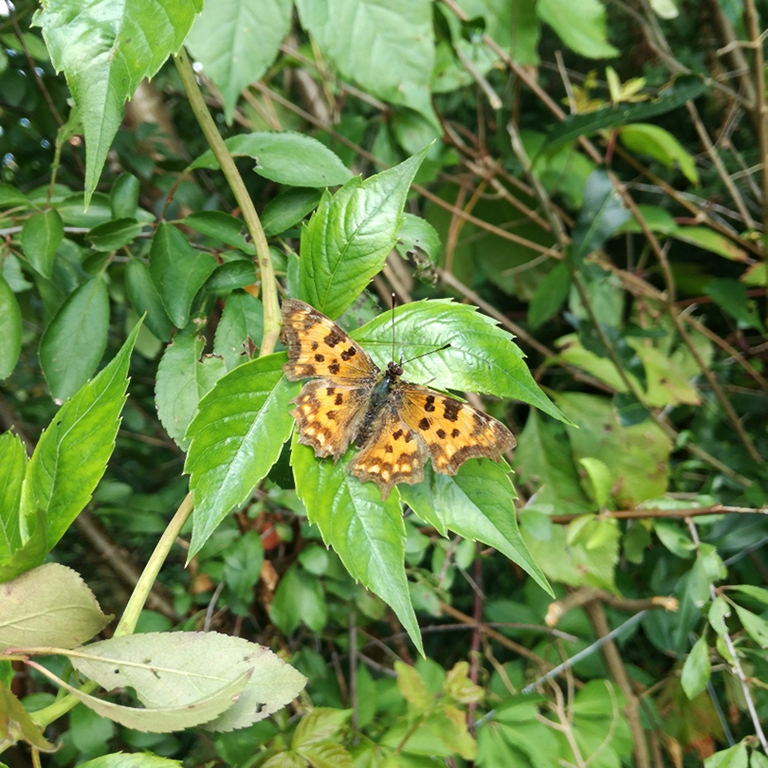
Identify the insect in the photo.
Polygonia c-album
